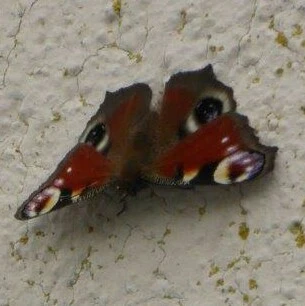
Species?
Aglais io
